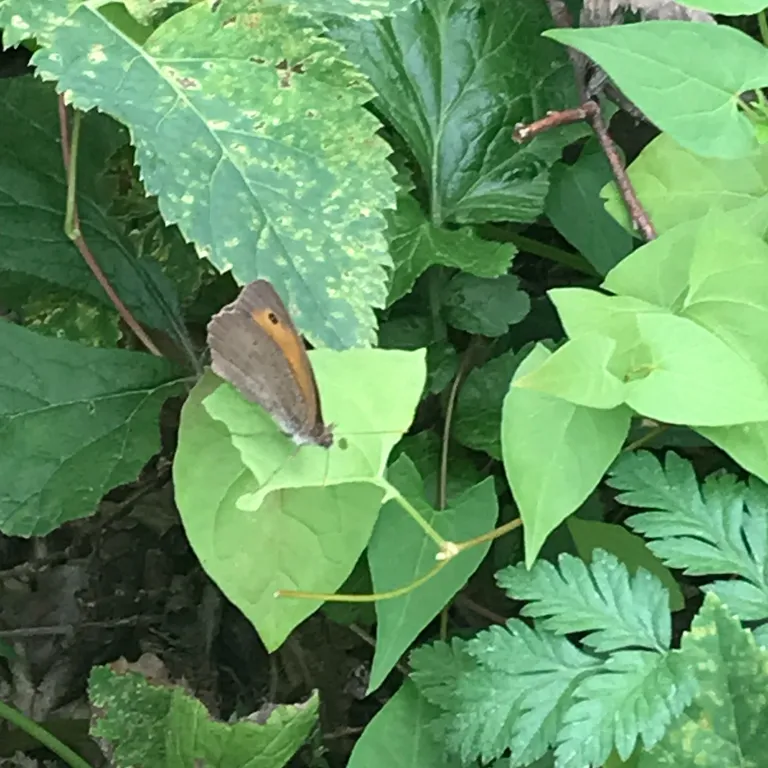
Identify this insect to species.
Maniola jurtina
